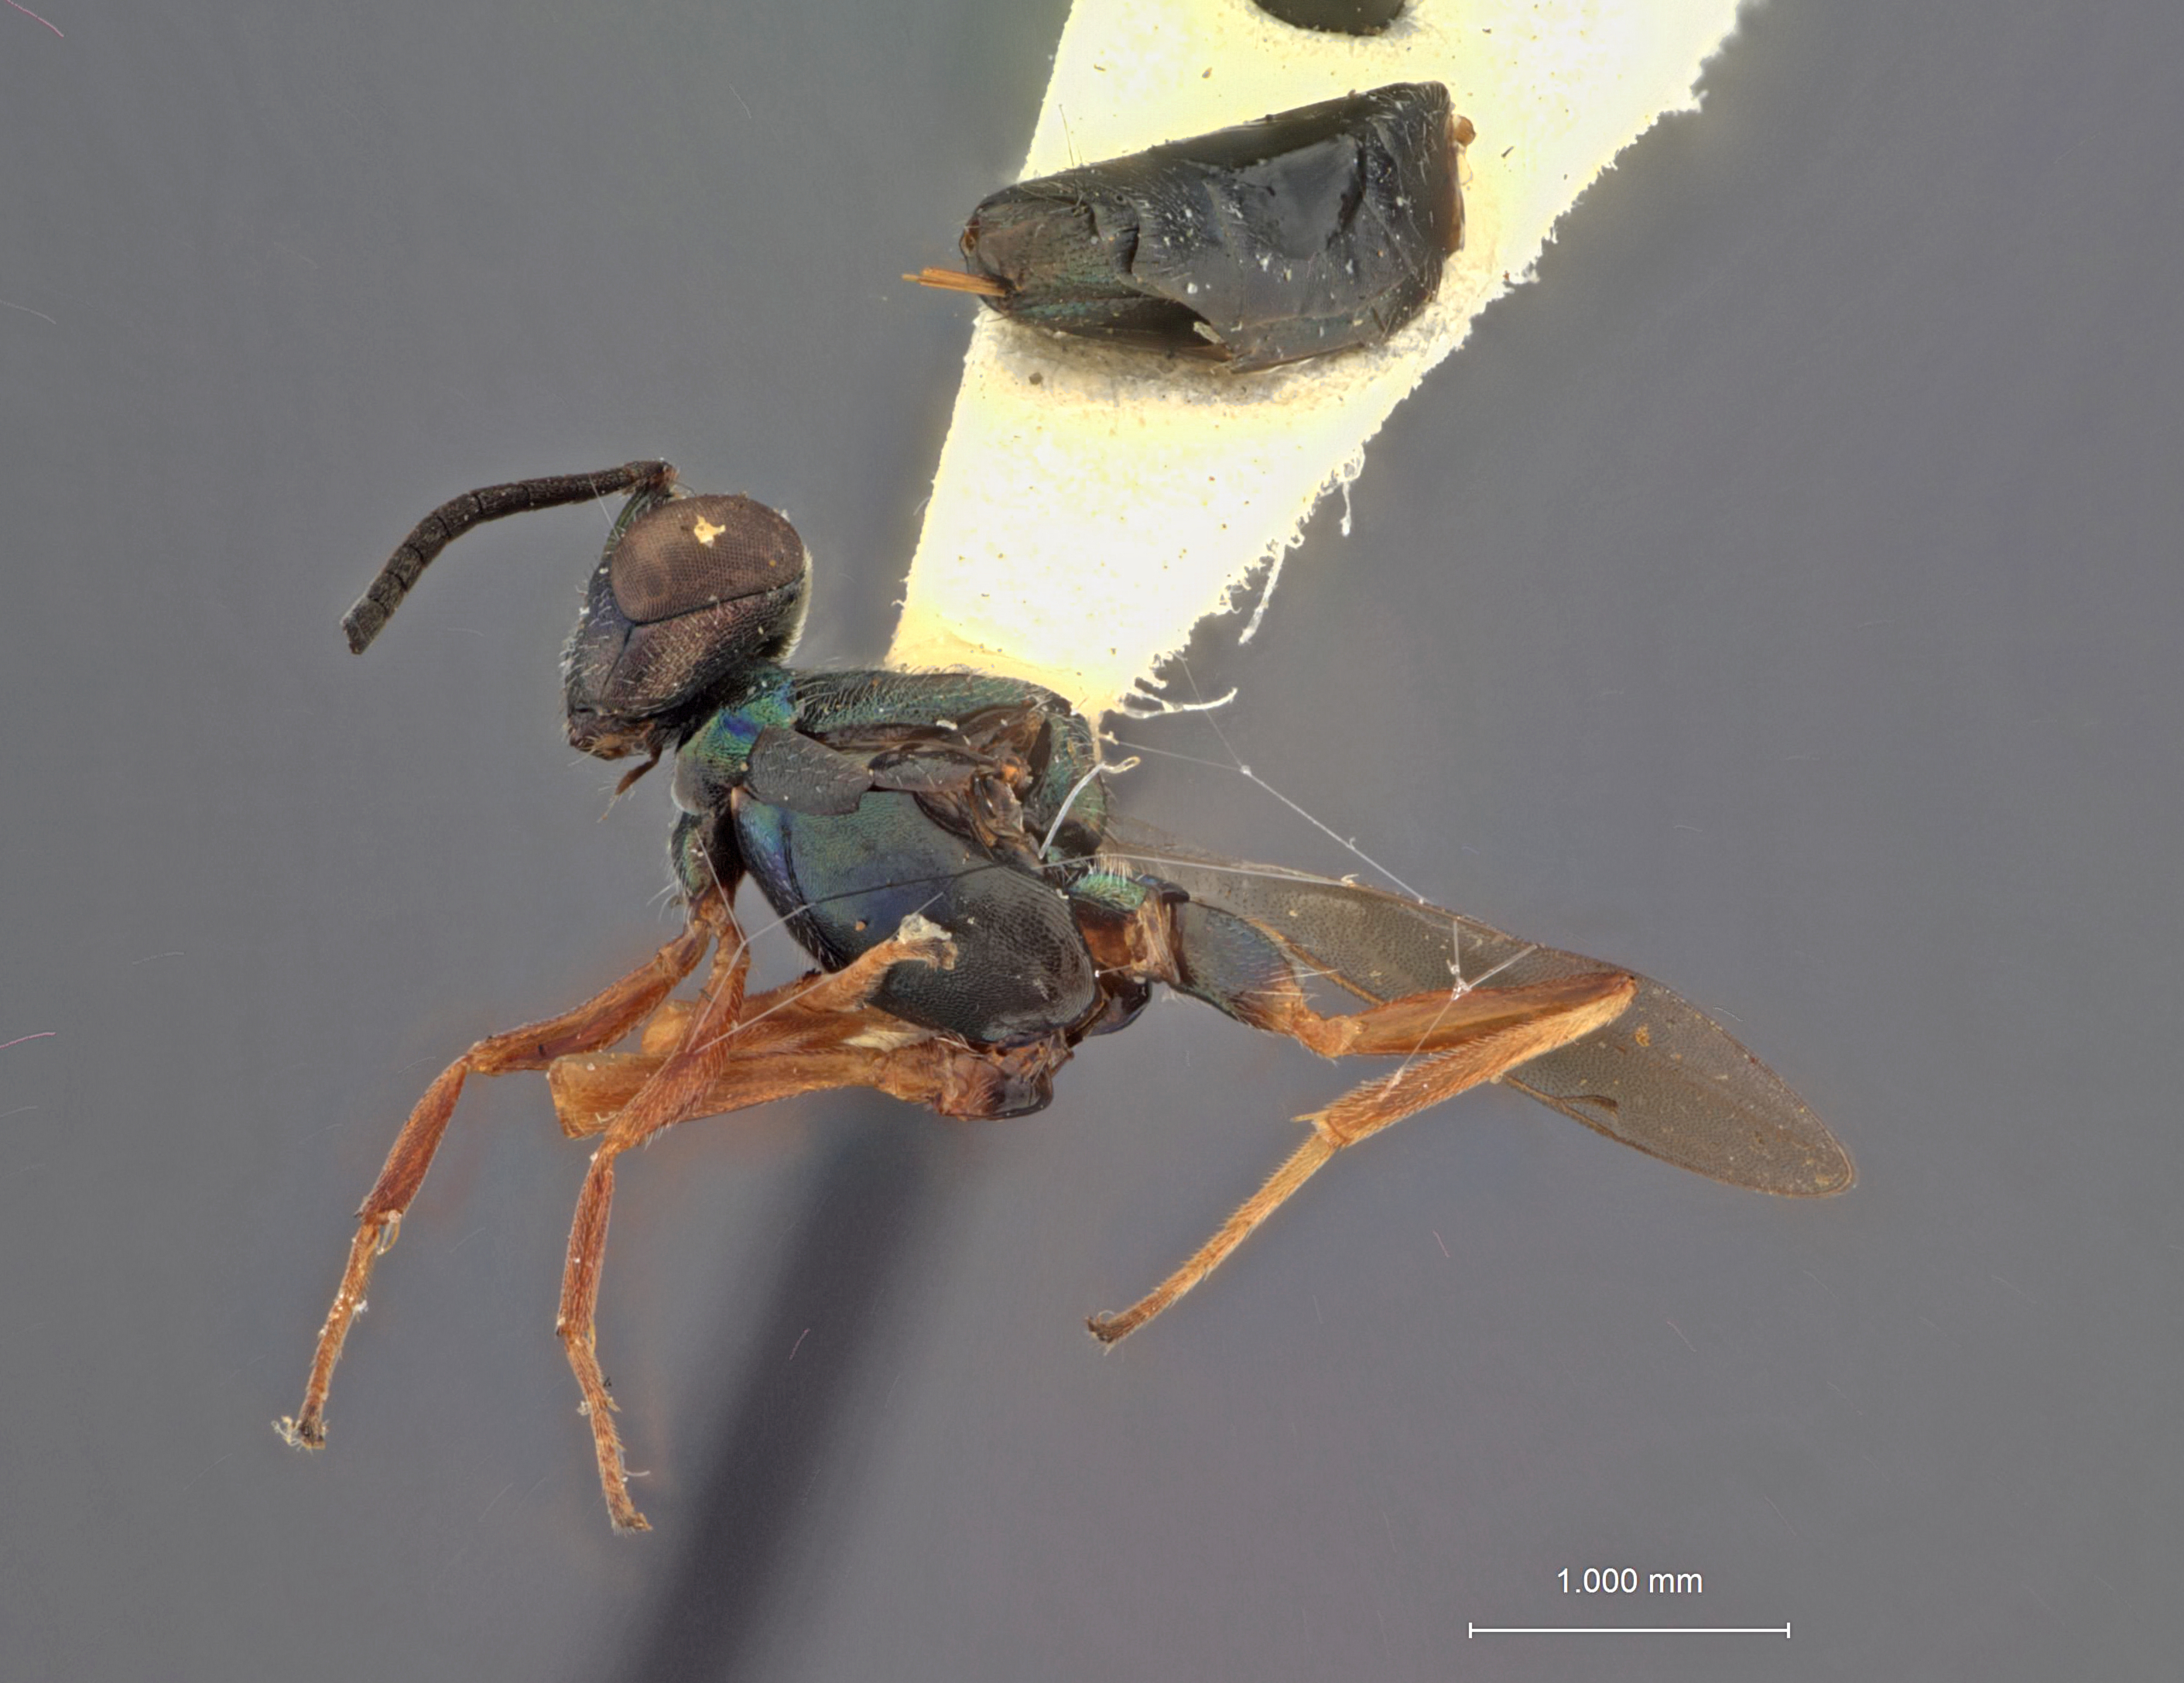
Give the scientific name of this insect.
Eupelmus microreticulatus
